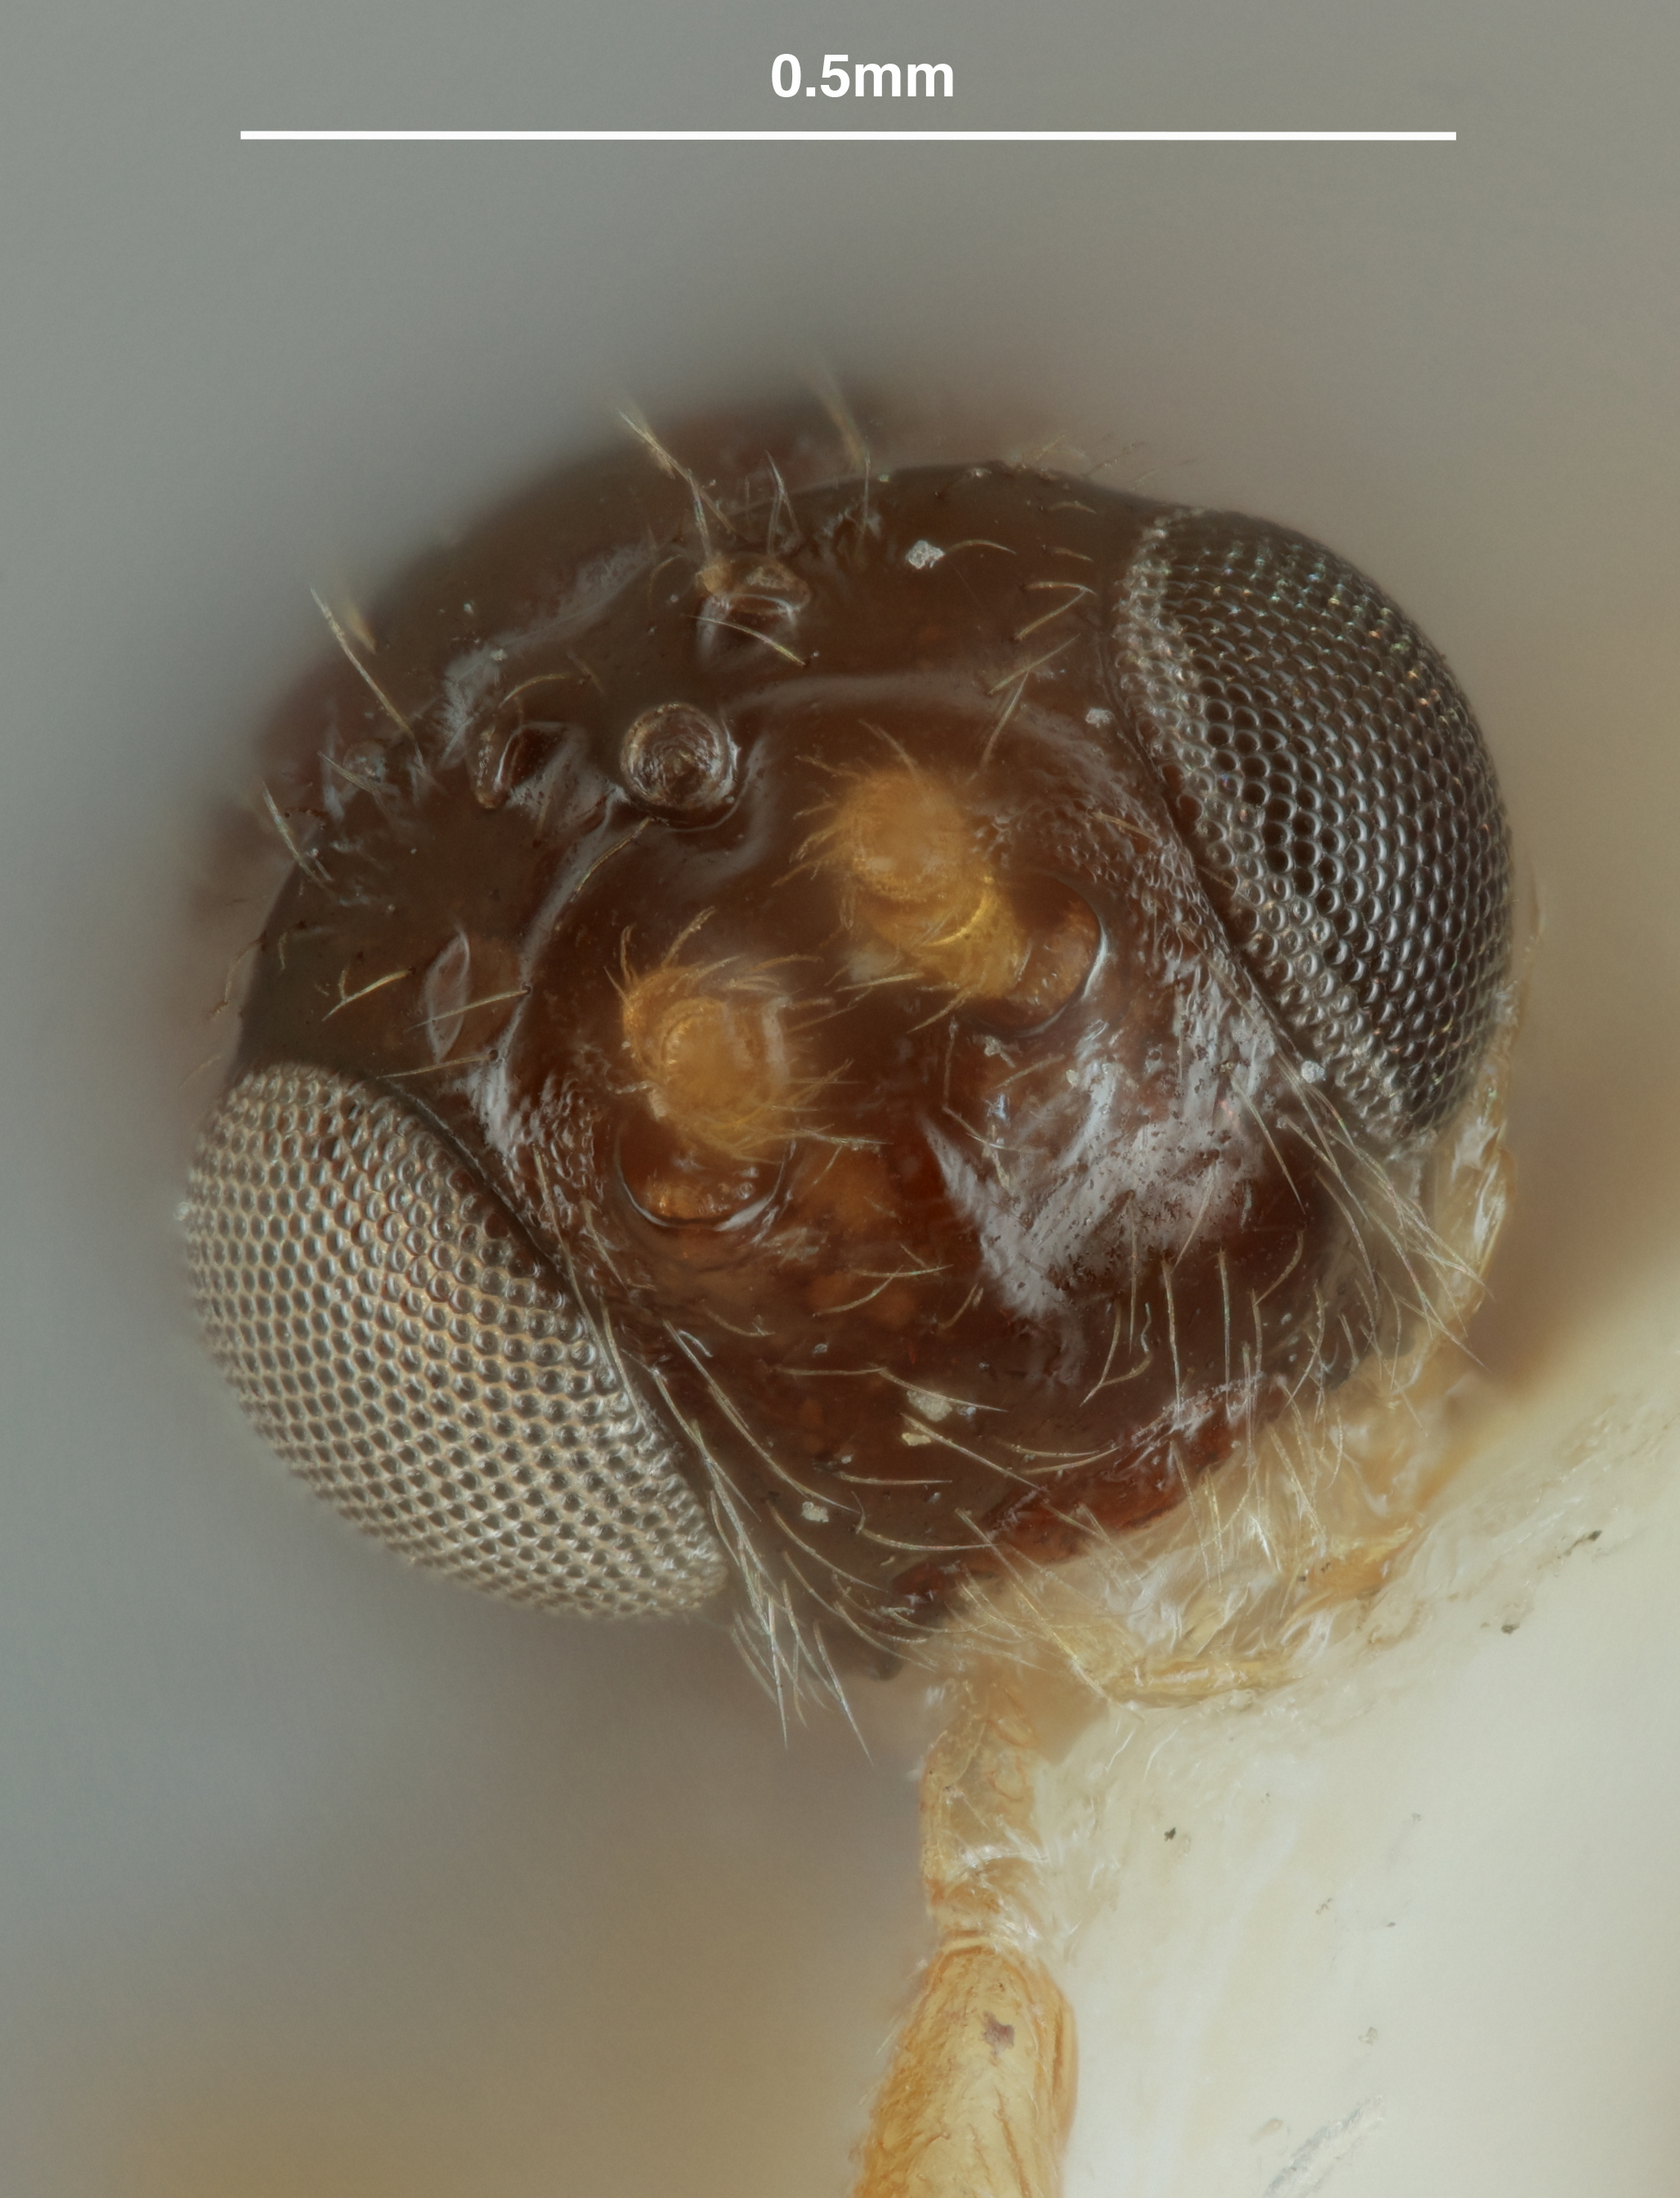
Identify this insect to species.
Opius fennahi
